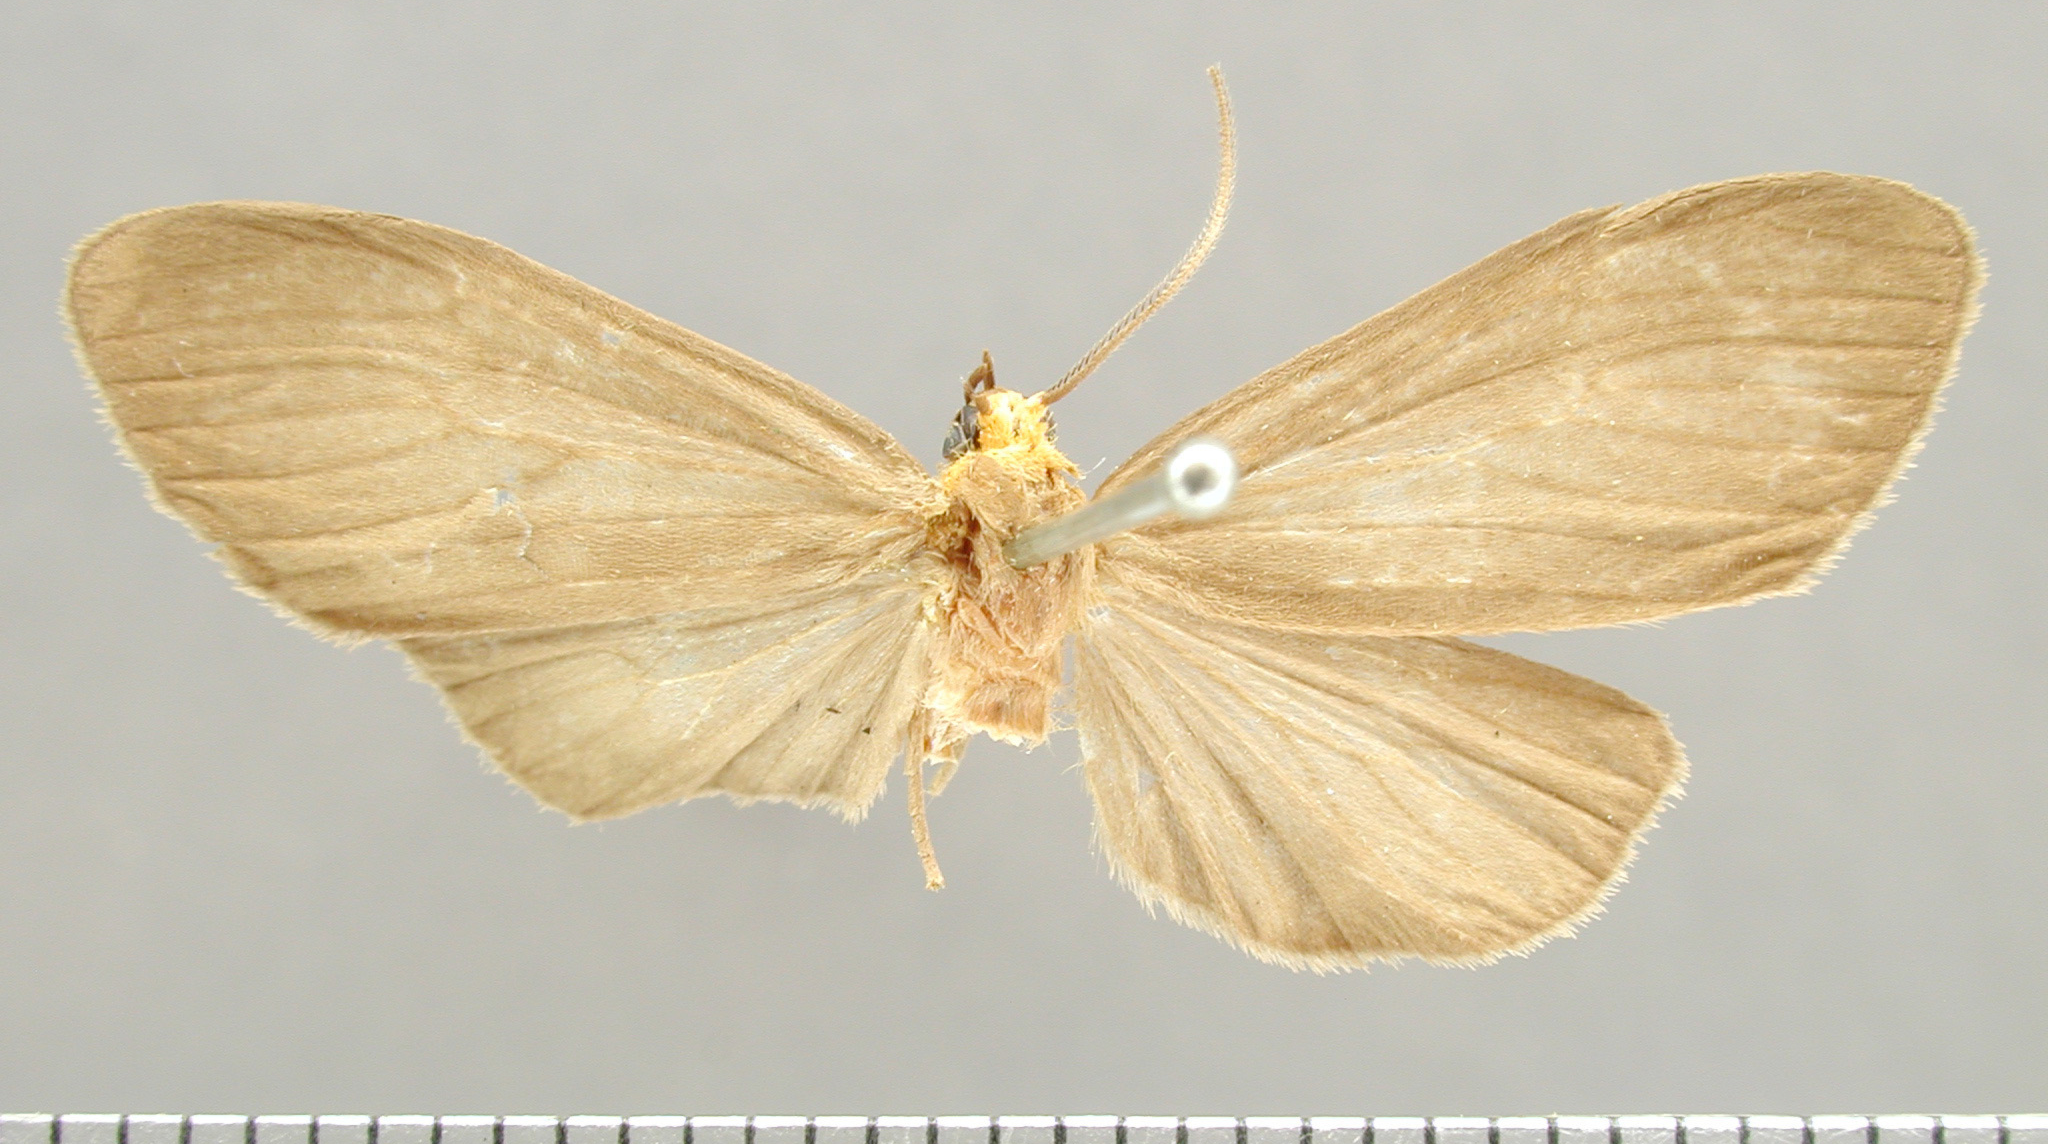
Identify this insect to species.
Agaraea inconspicua
